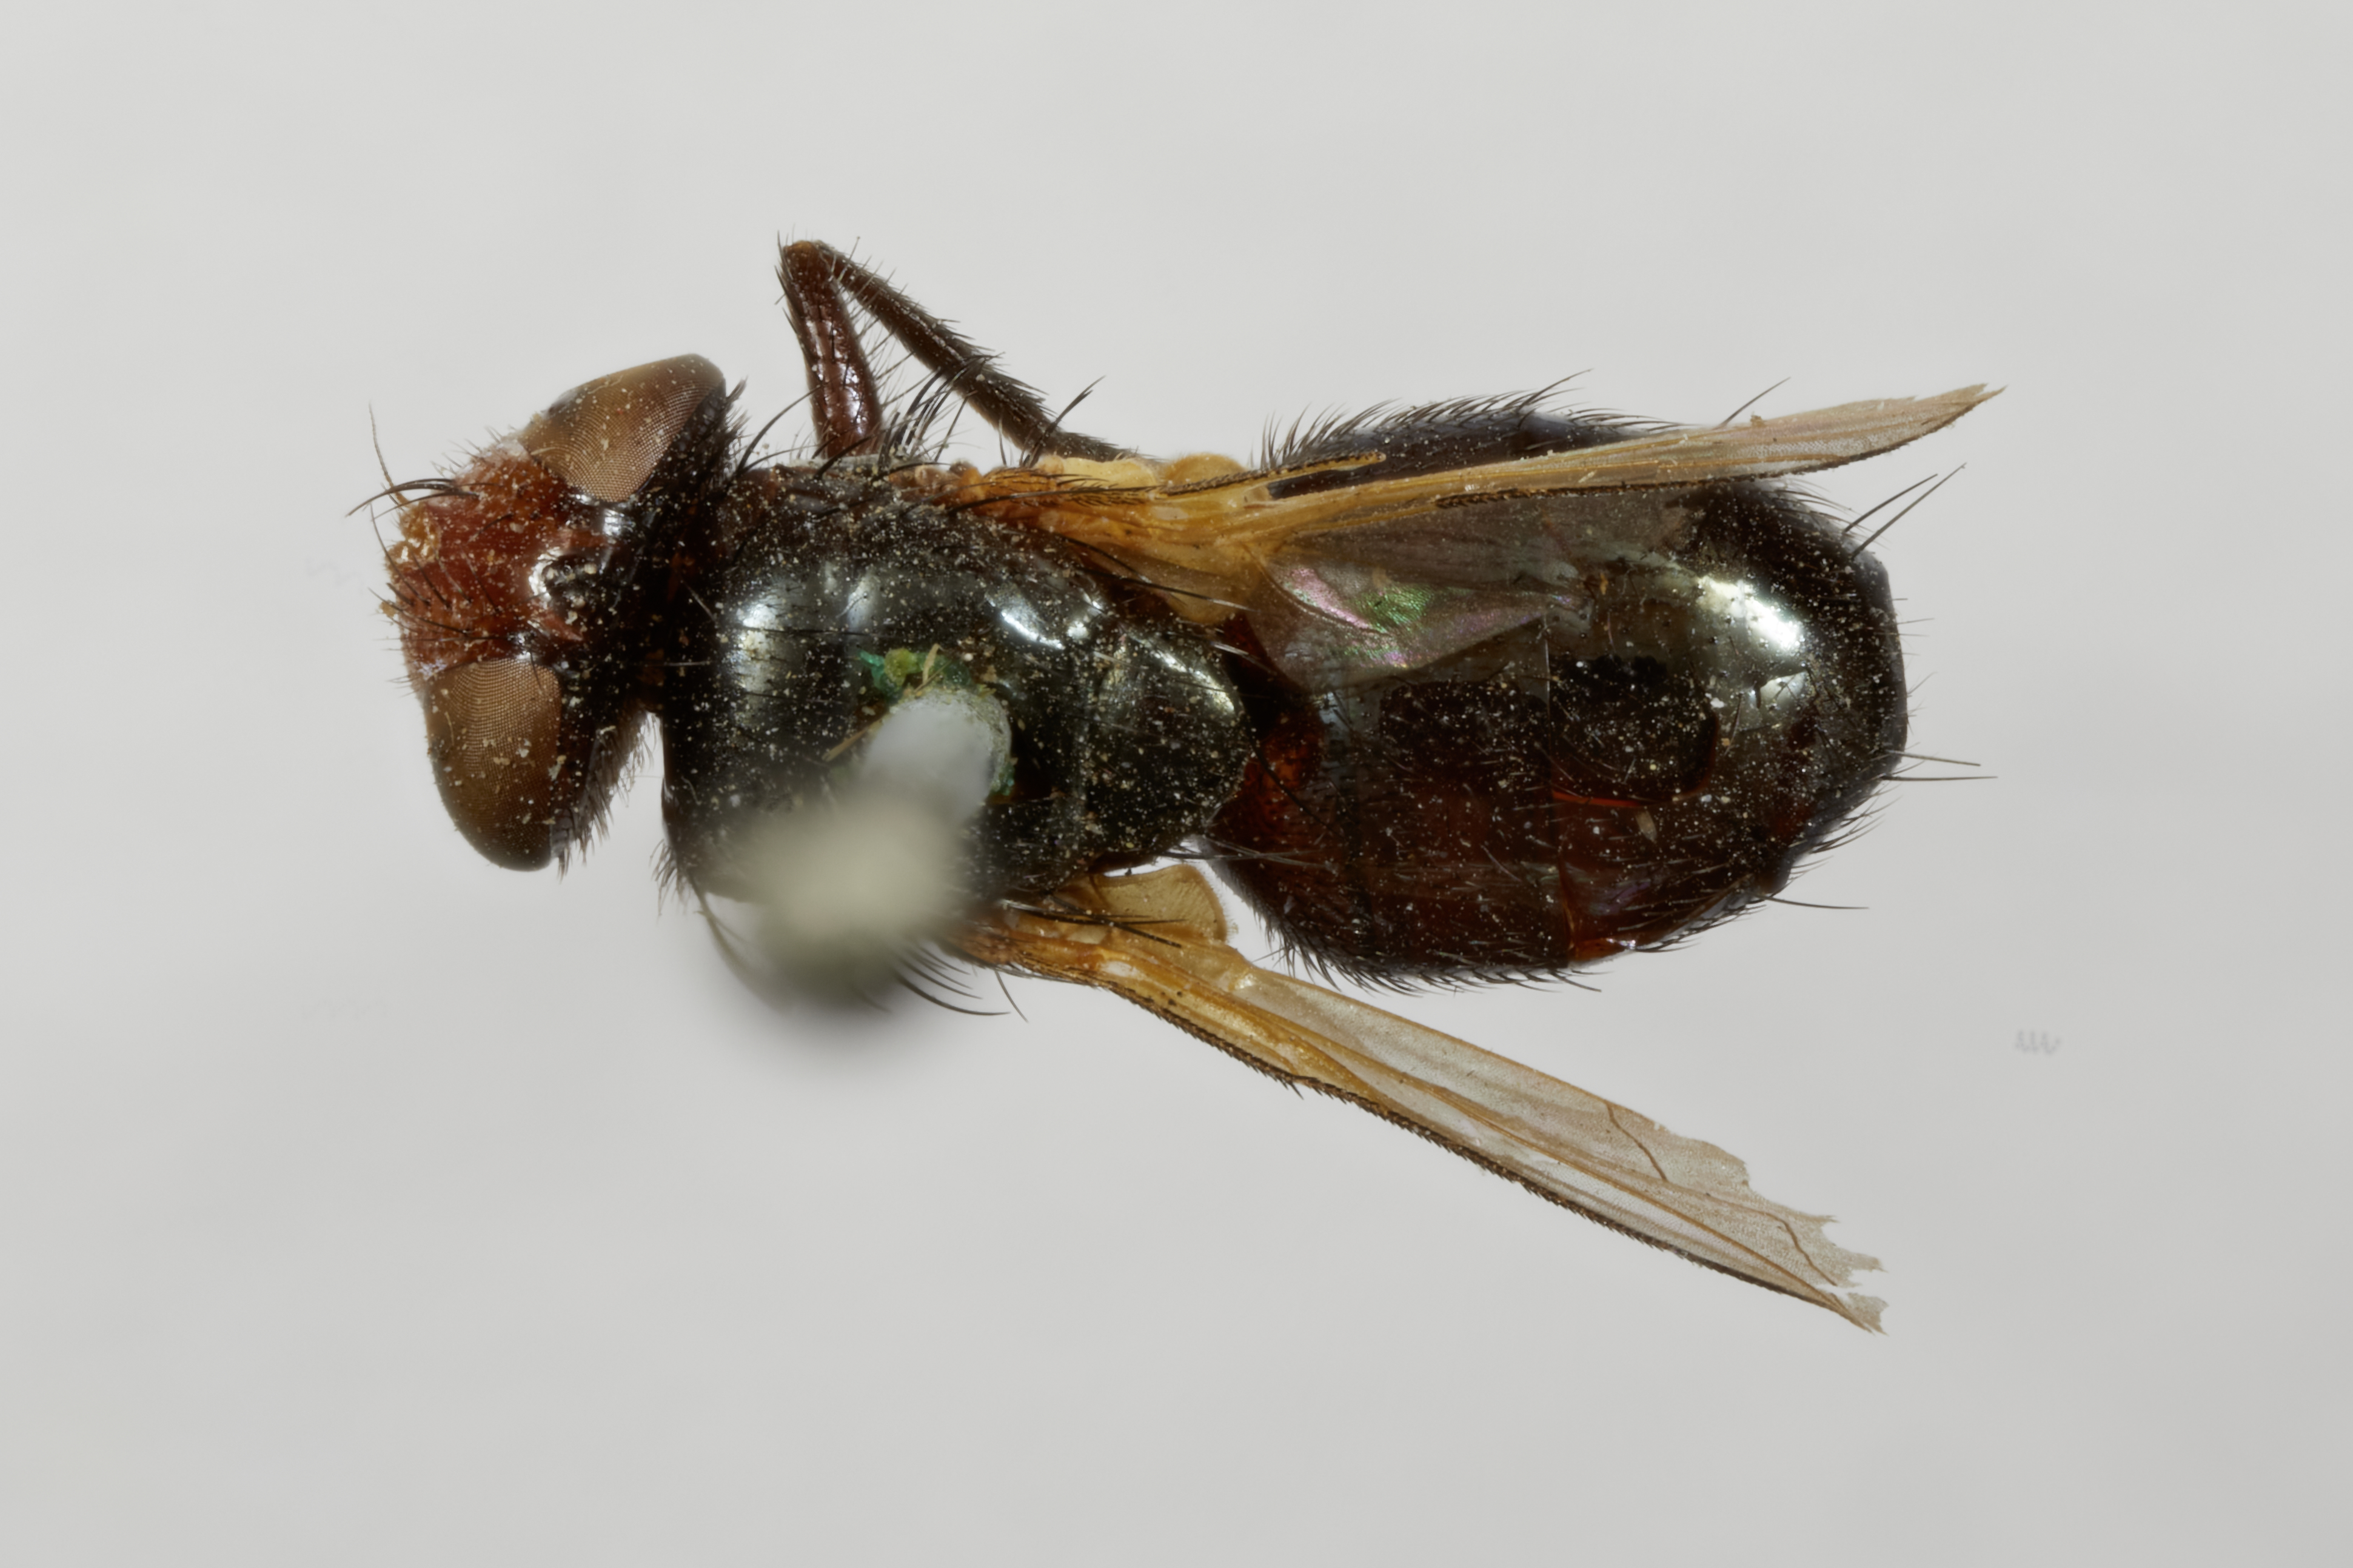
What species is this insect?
Myiophasia setigera
